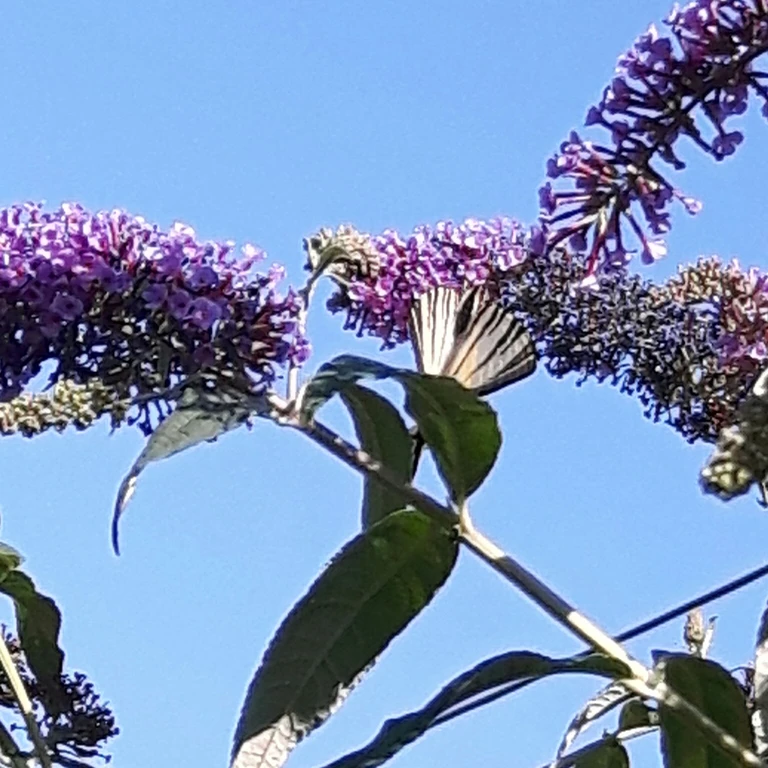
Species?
Iphiclides podalirius
